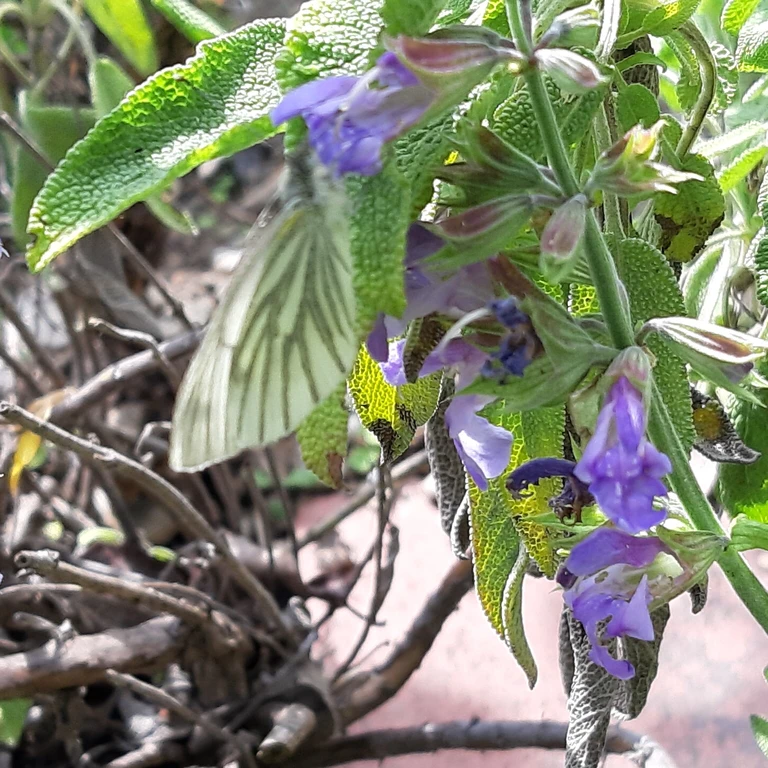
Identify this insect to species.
Pieris napi
